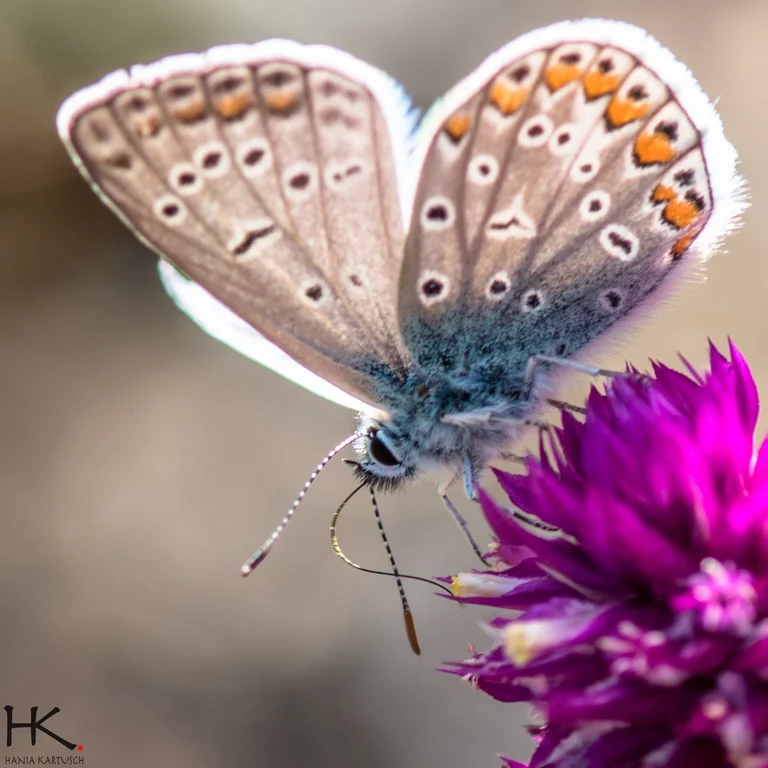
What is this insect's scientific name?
Polyommatus icarus
